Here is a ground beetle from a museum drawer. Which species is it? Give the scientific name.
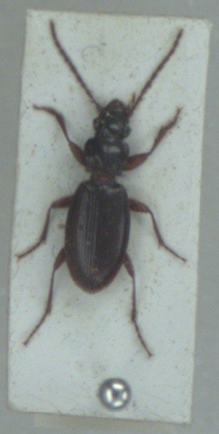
Patrobus atrorufus
